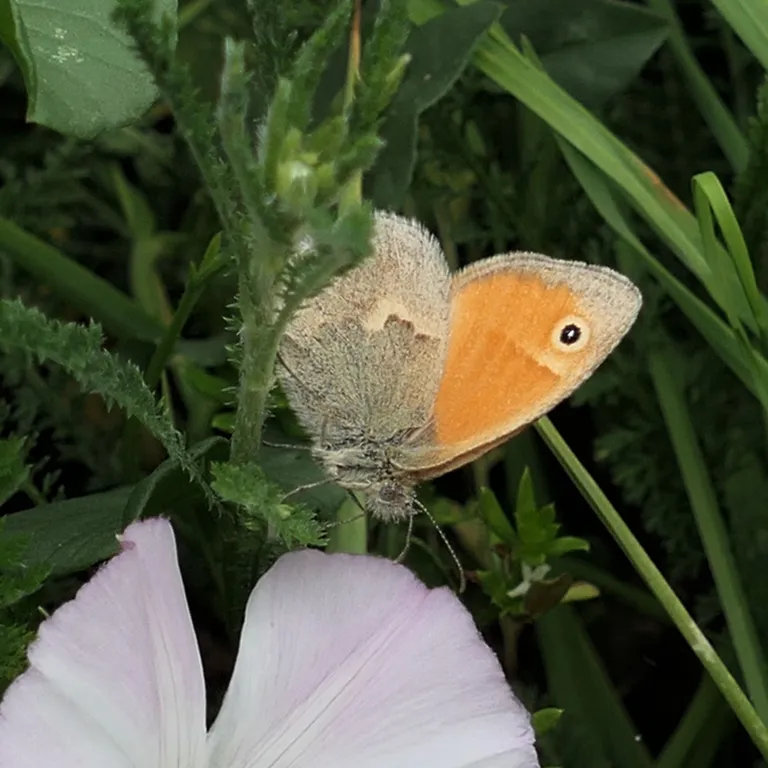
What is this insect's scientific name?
Coenonympha pamphilus
